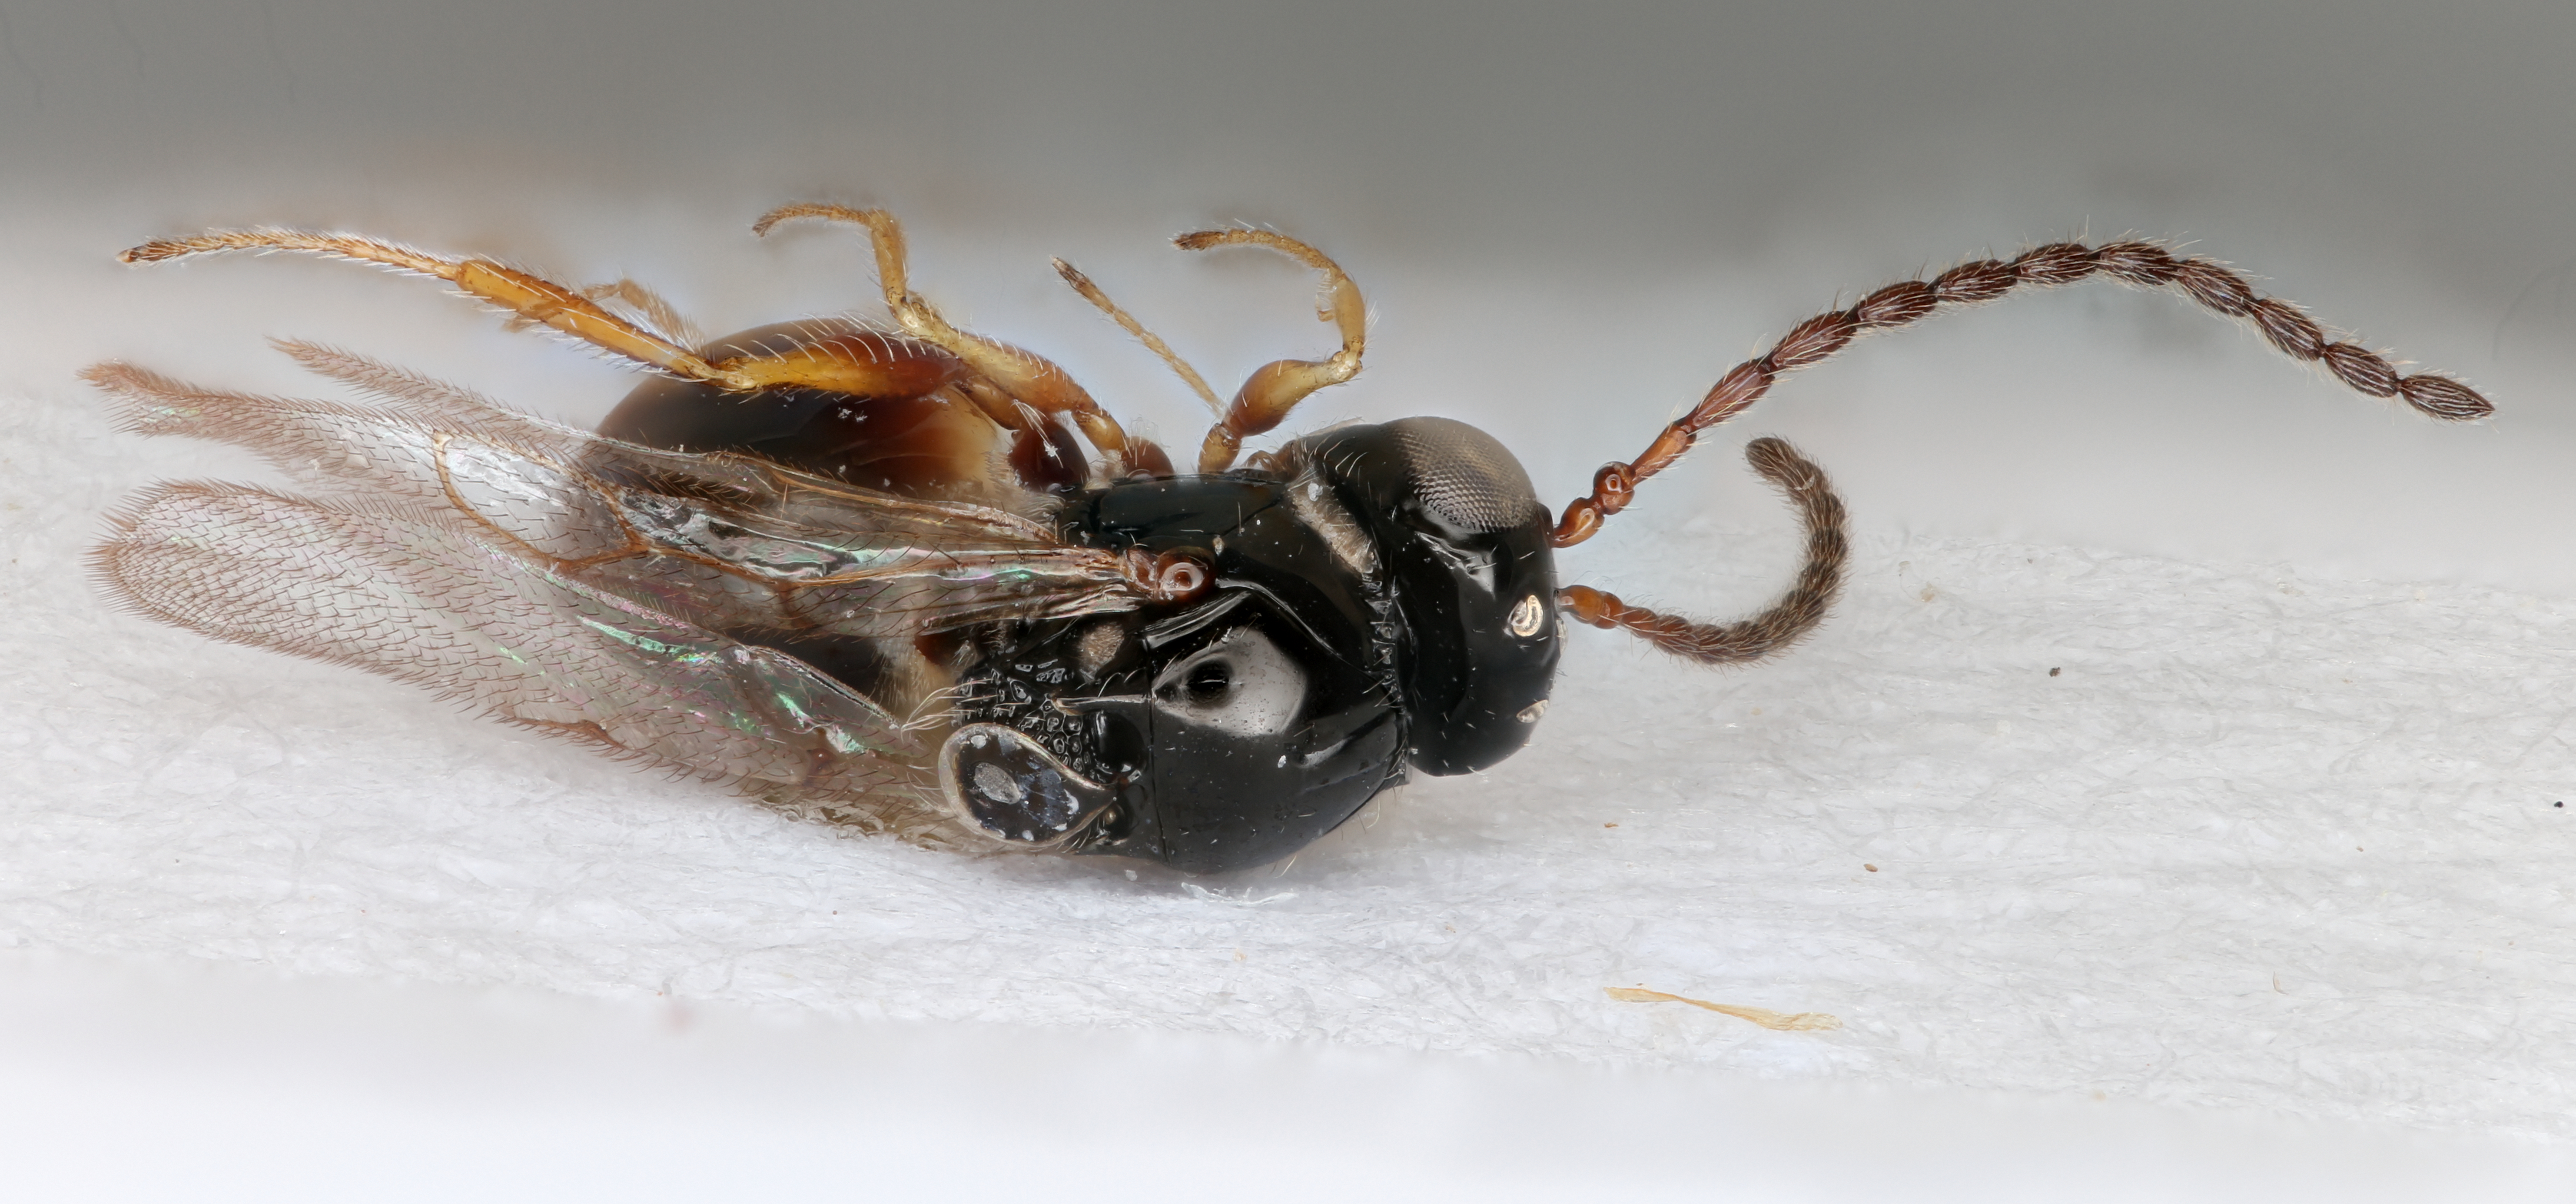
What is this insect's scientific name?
Zaeucoila lignys
